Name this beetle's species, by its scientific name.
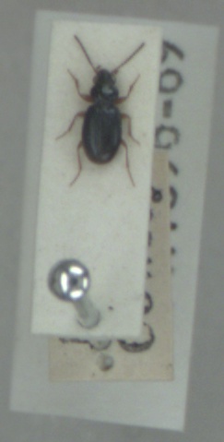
Bembidion gilvipes
